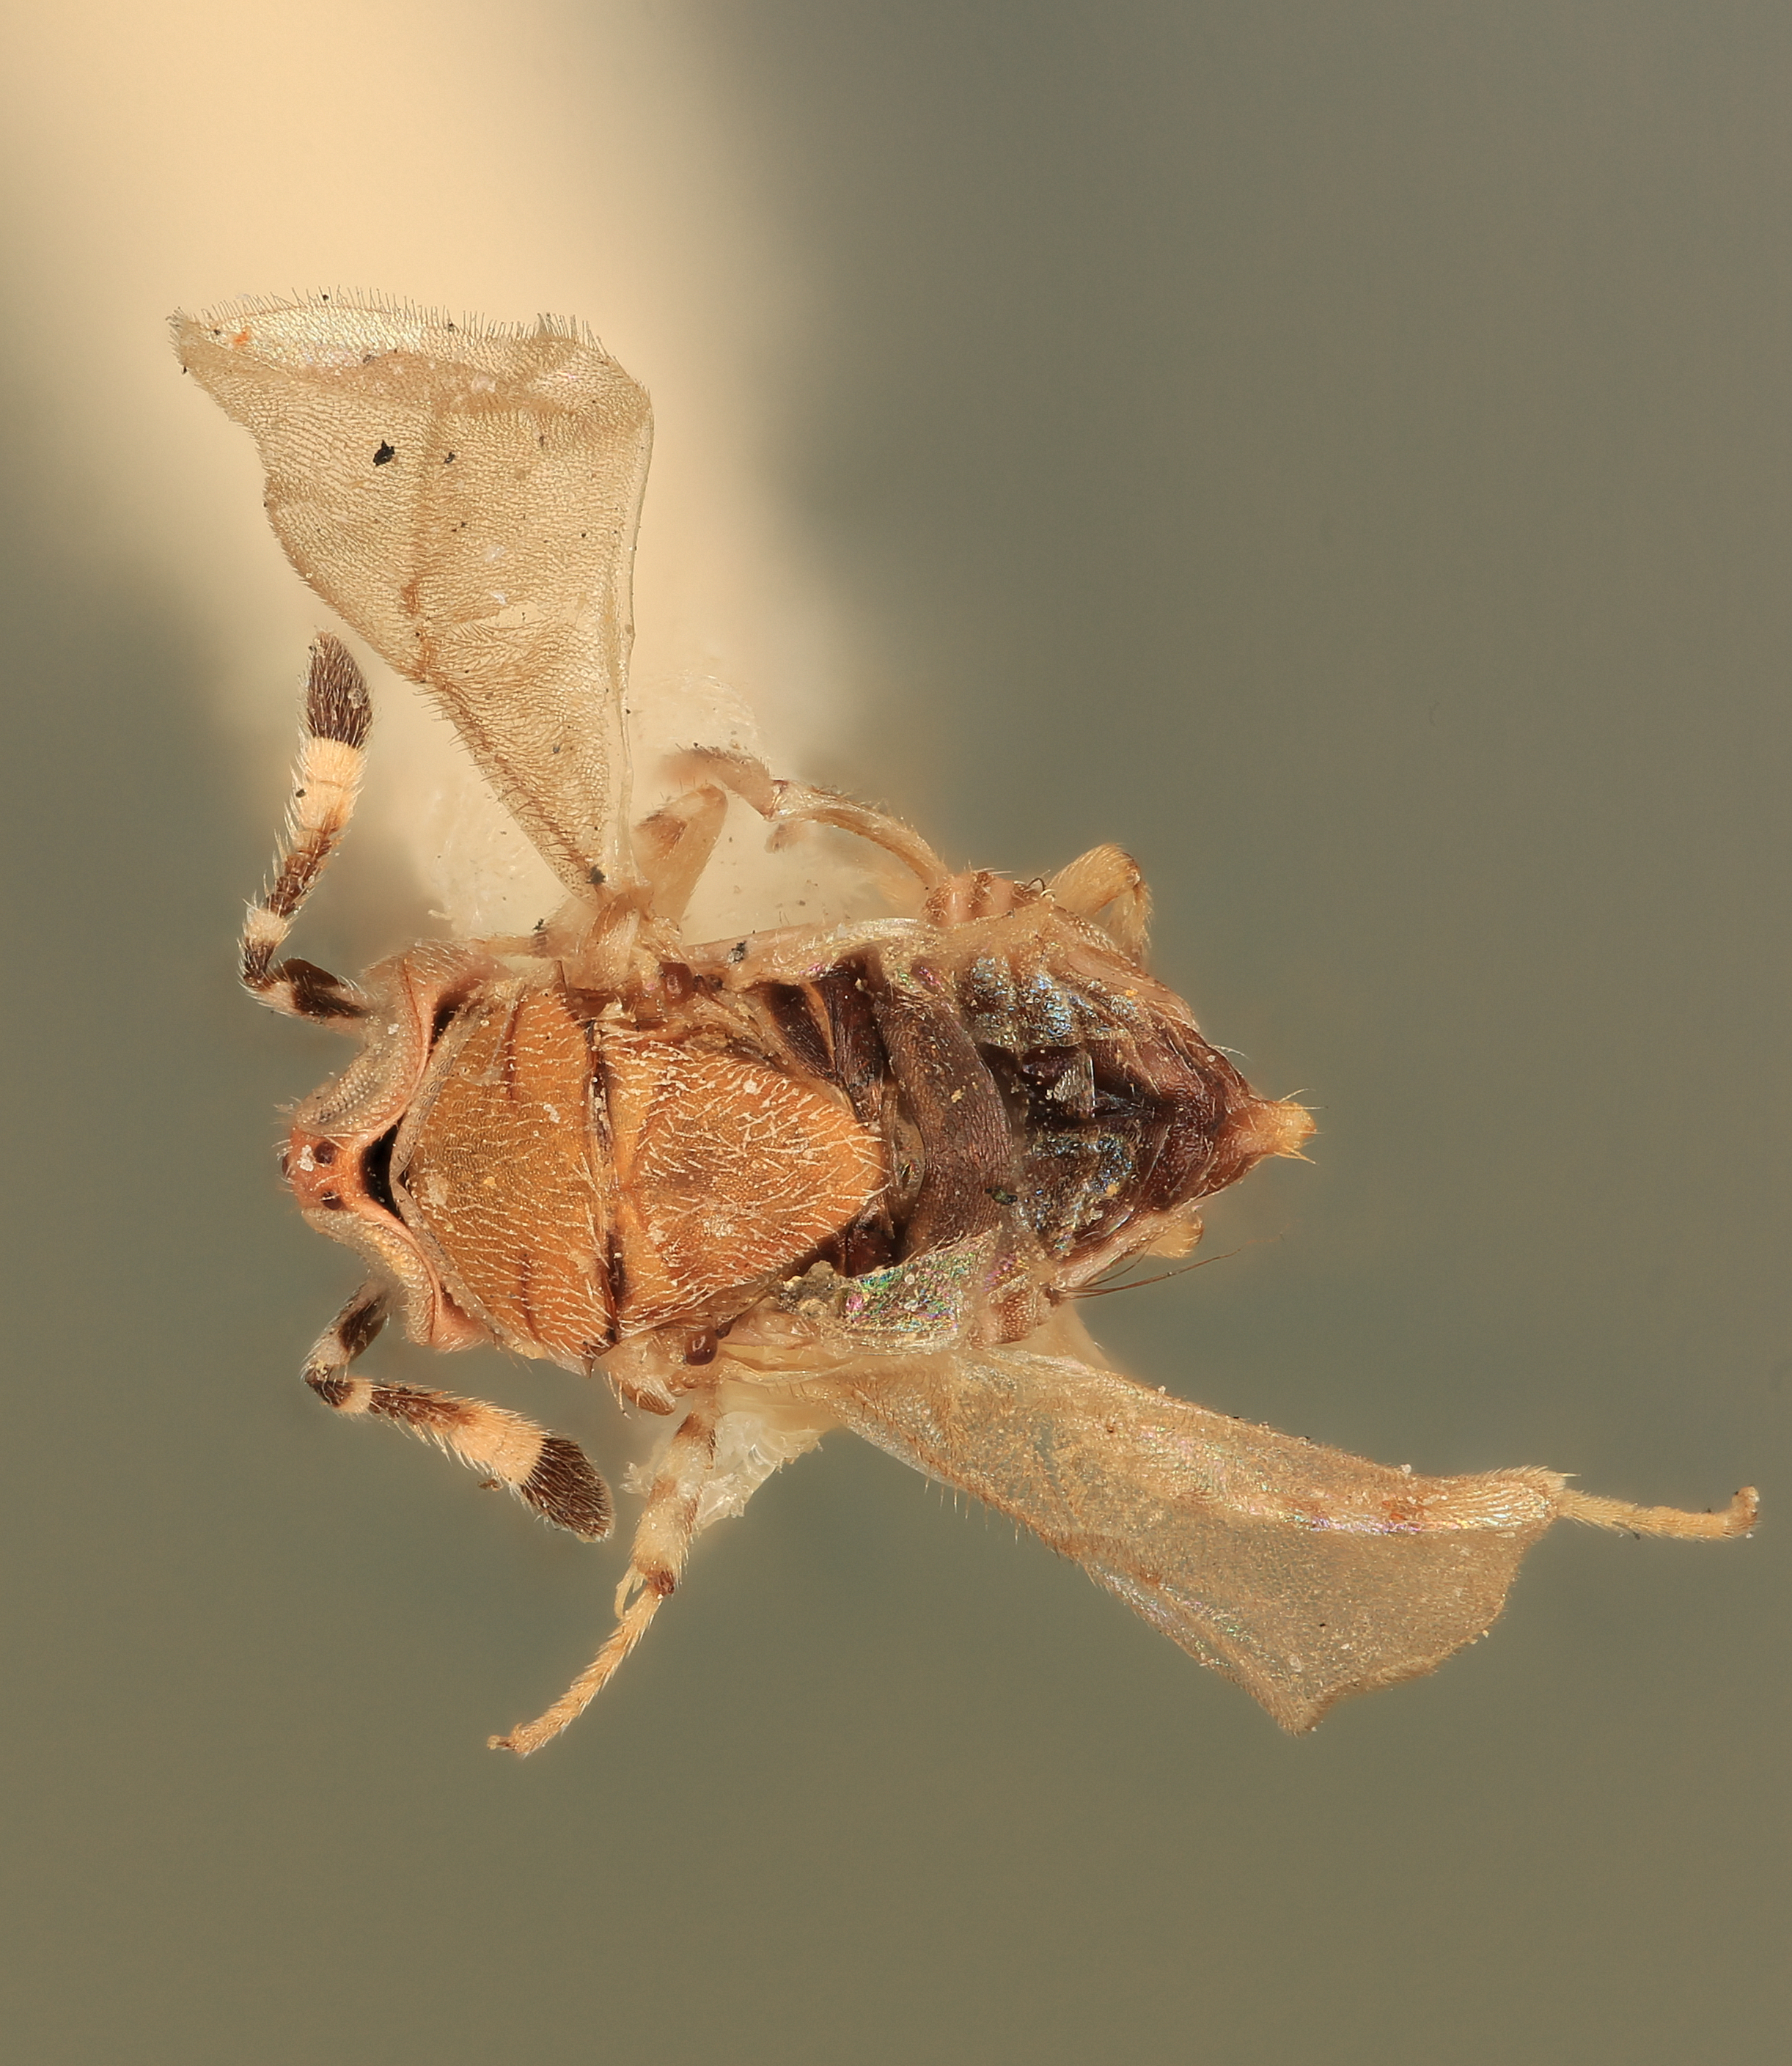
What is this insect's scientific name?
Aphycus lichtensiae
